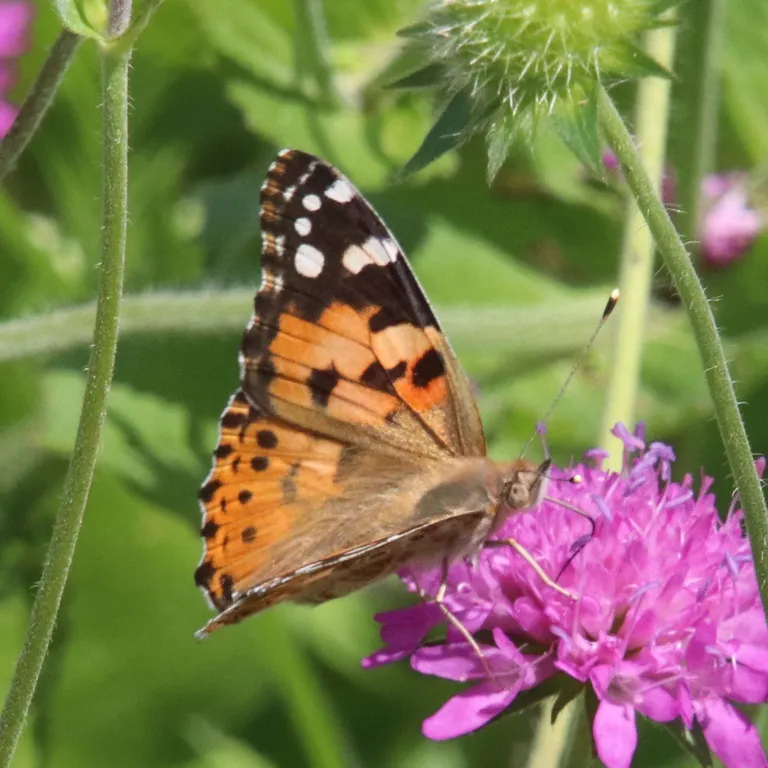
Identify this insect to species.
Vanessa cardui
